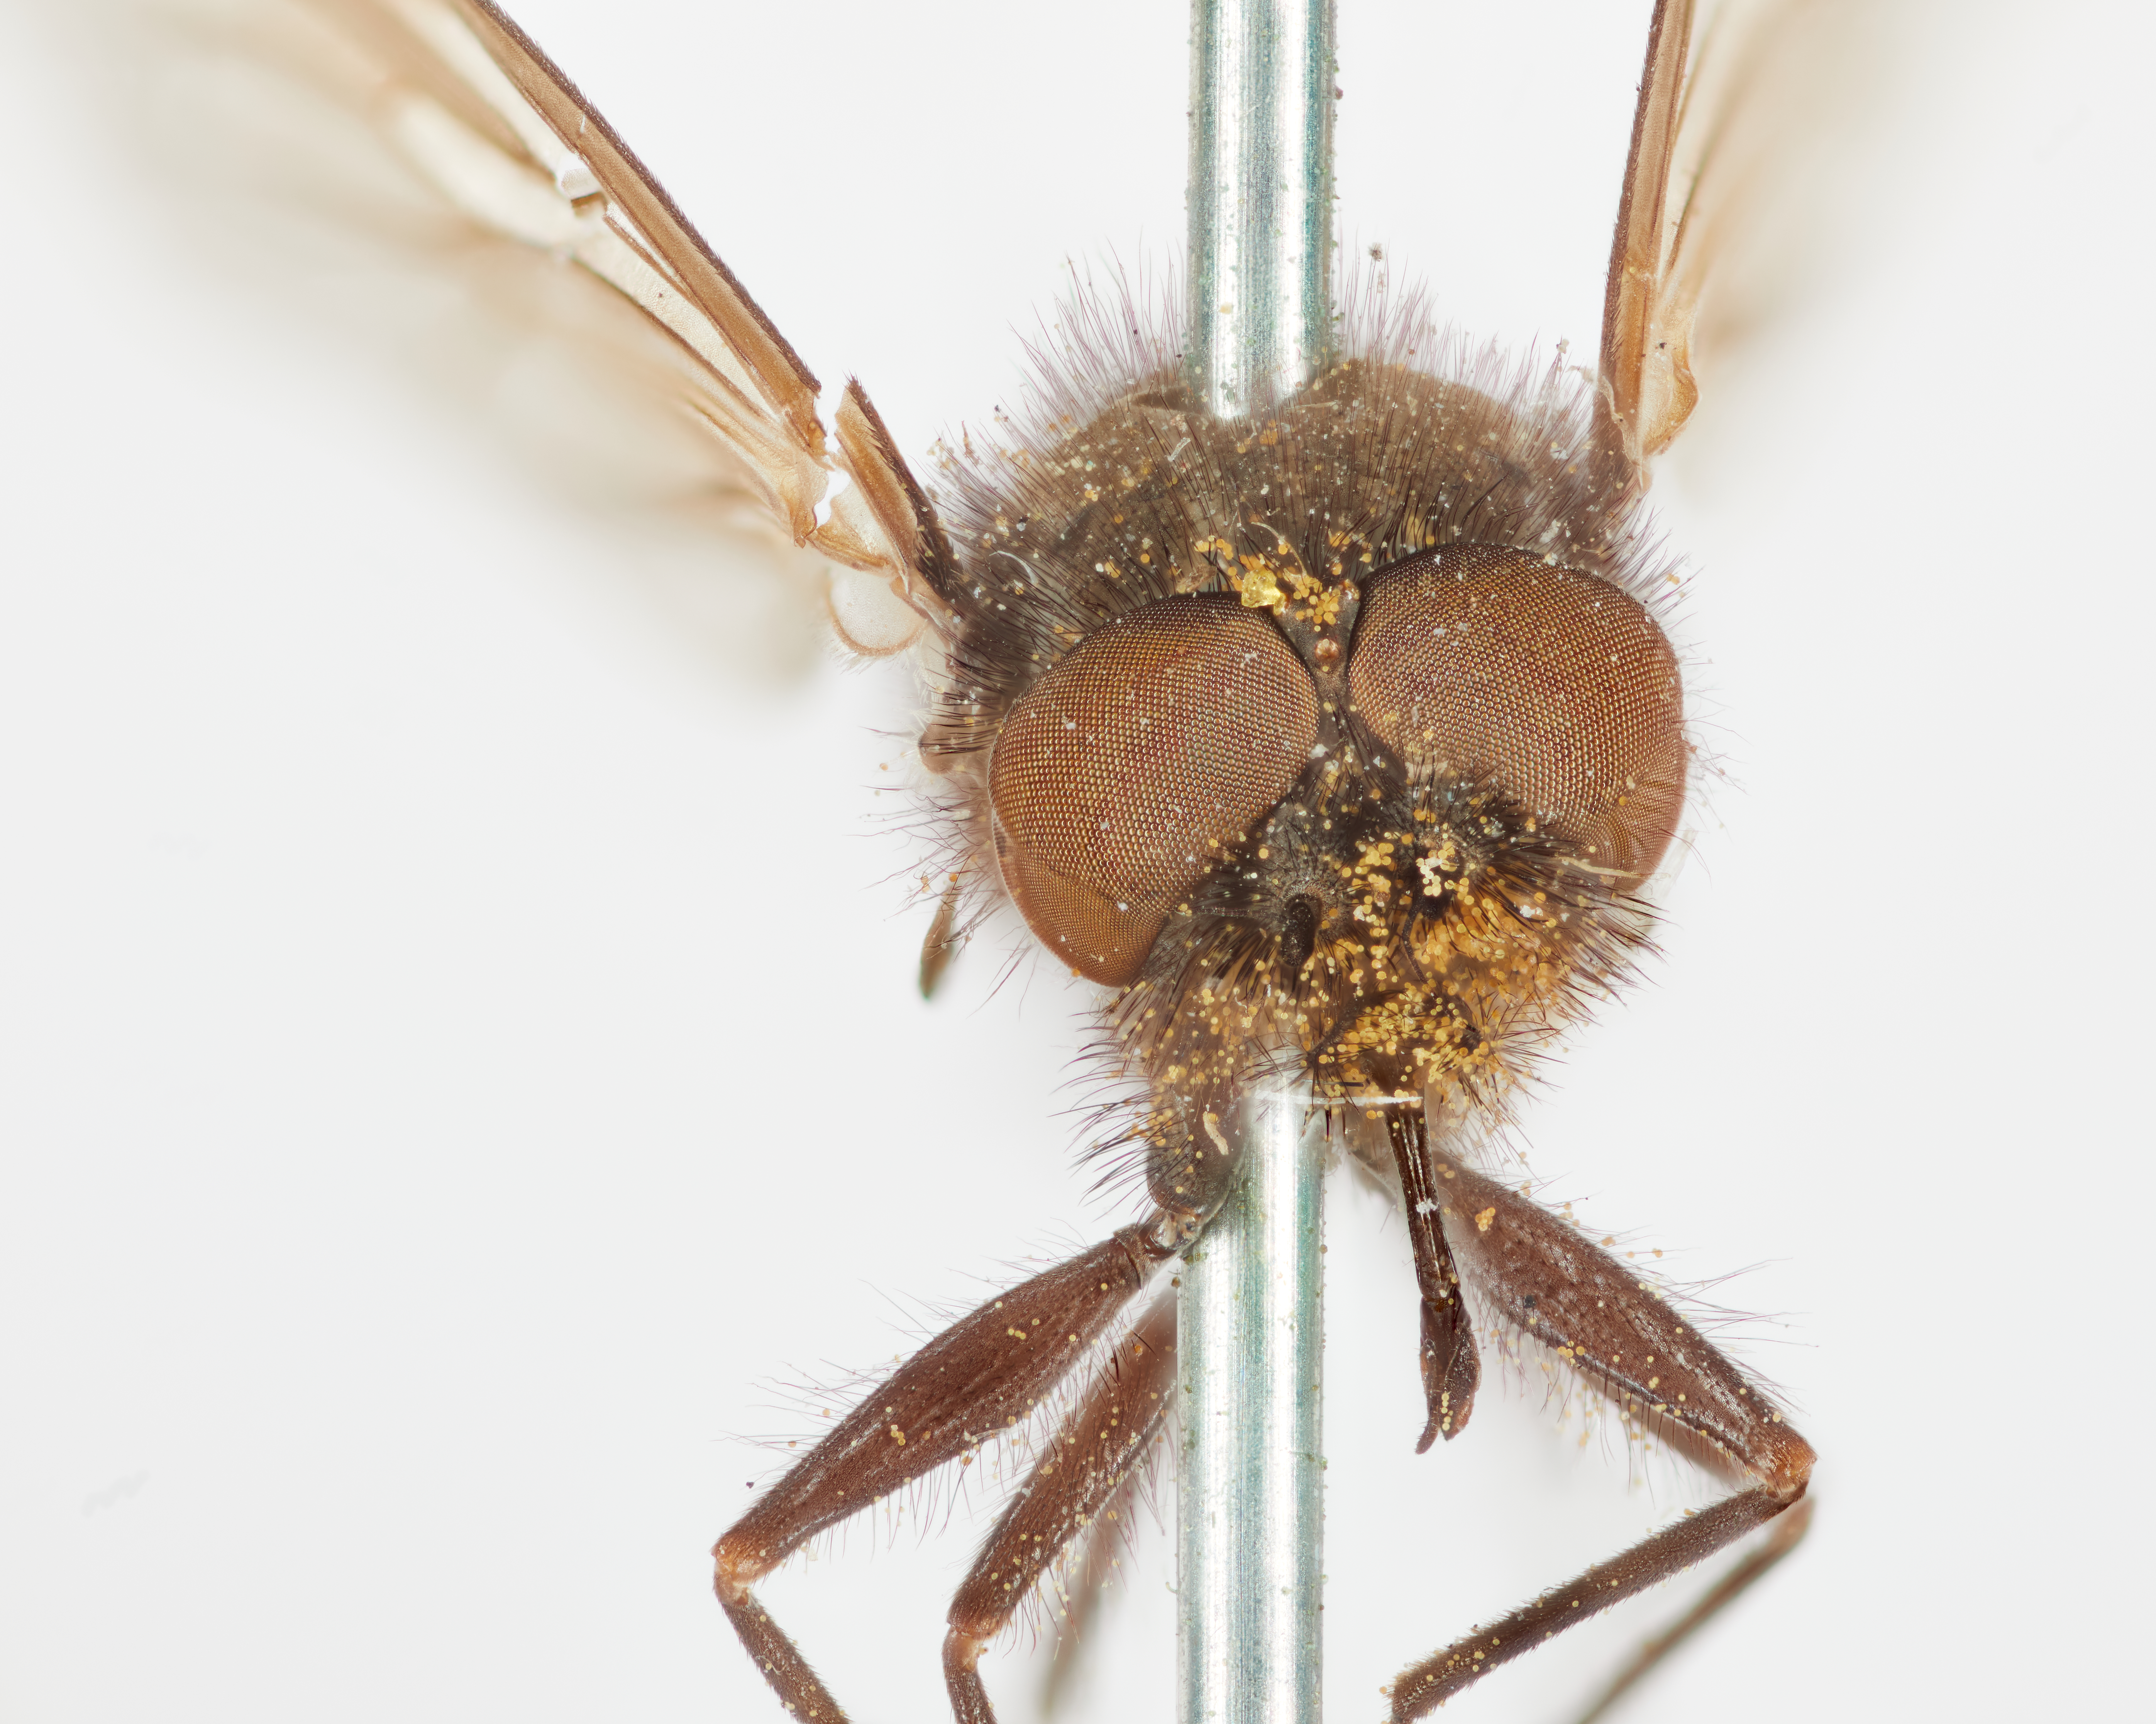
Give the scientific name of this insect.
Symphoromyia cruenta
